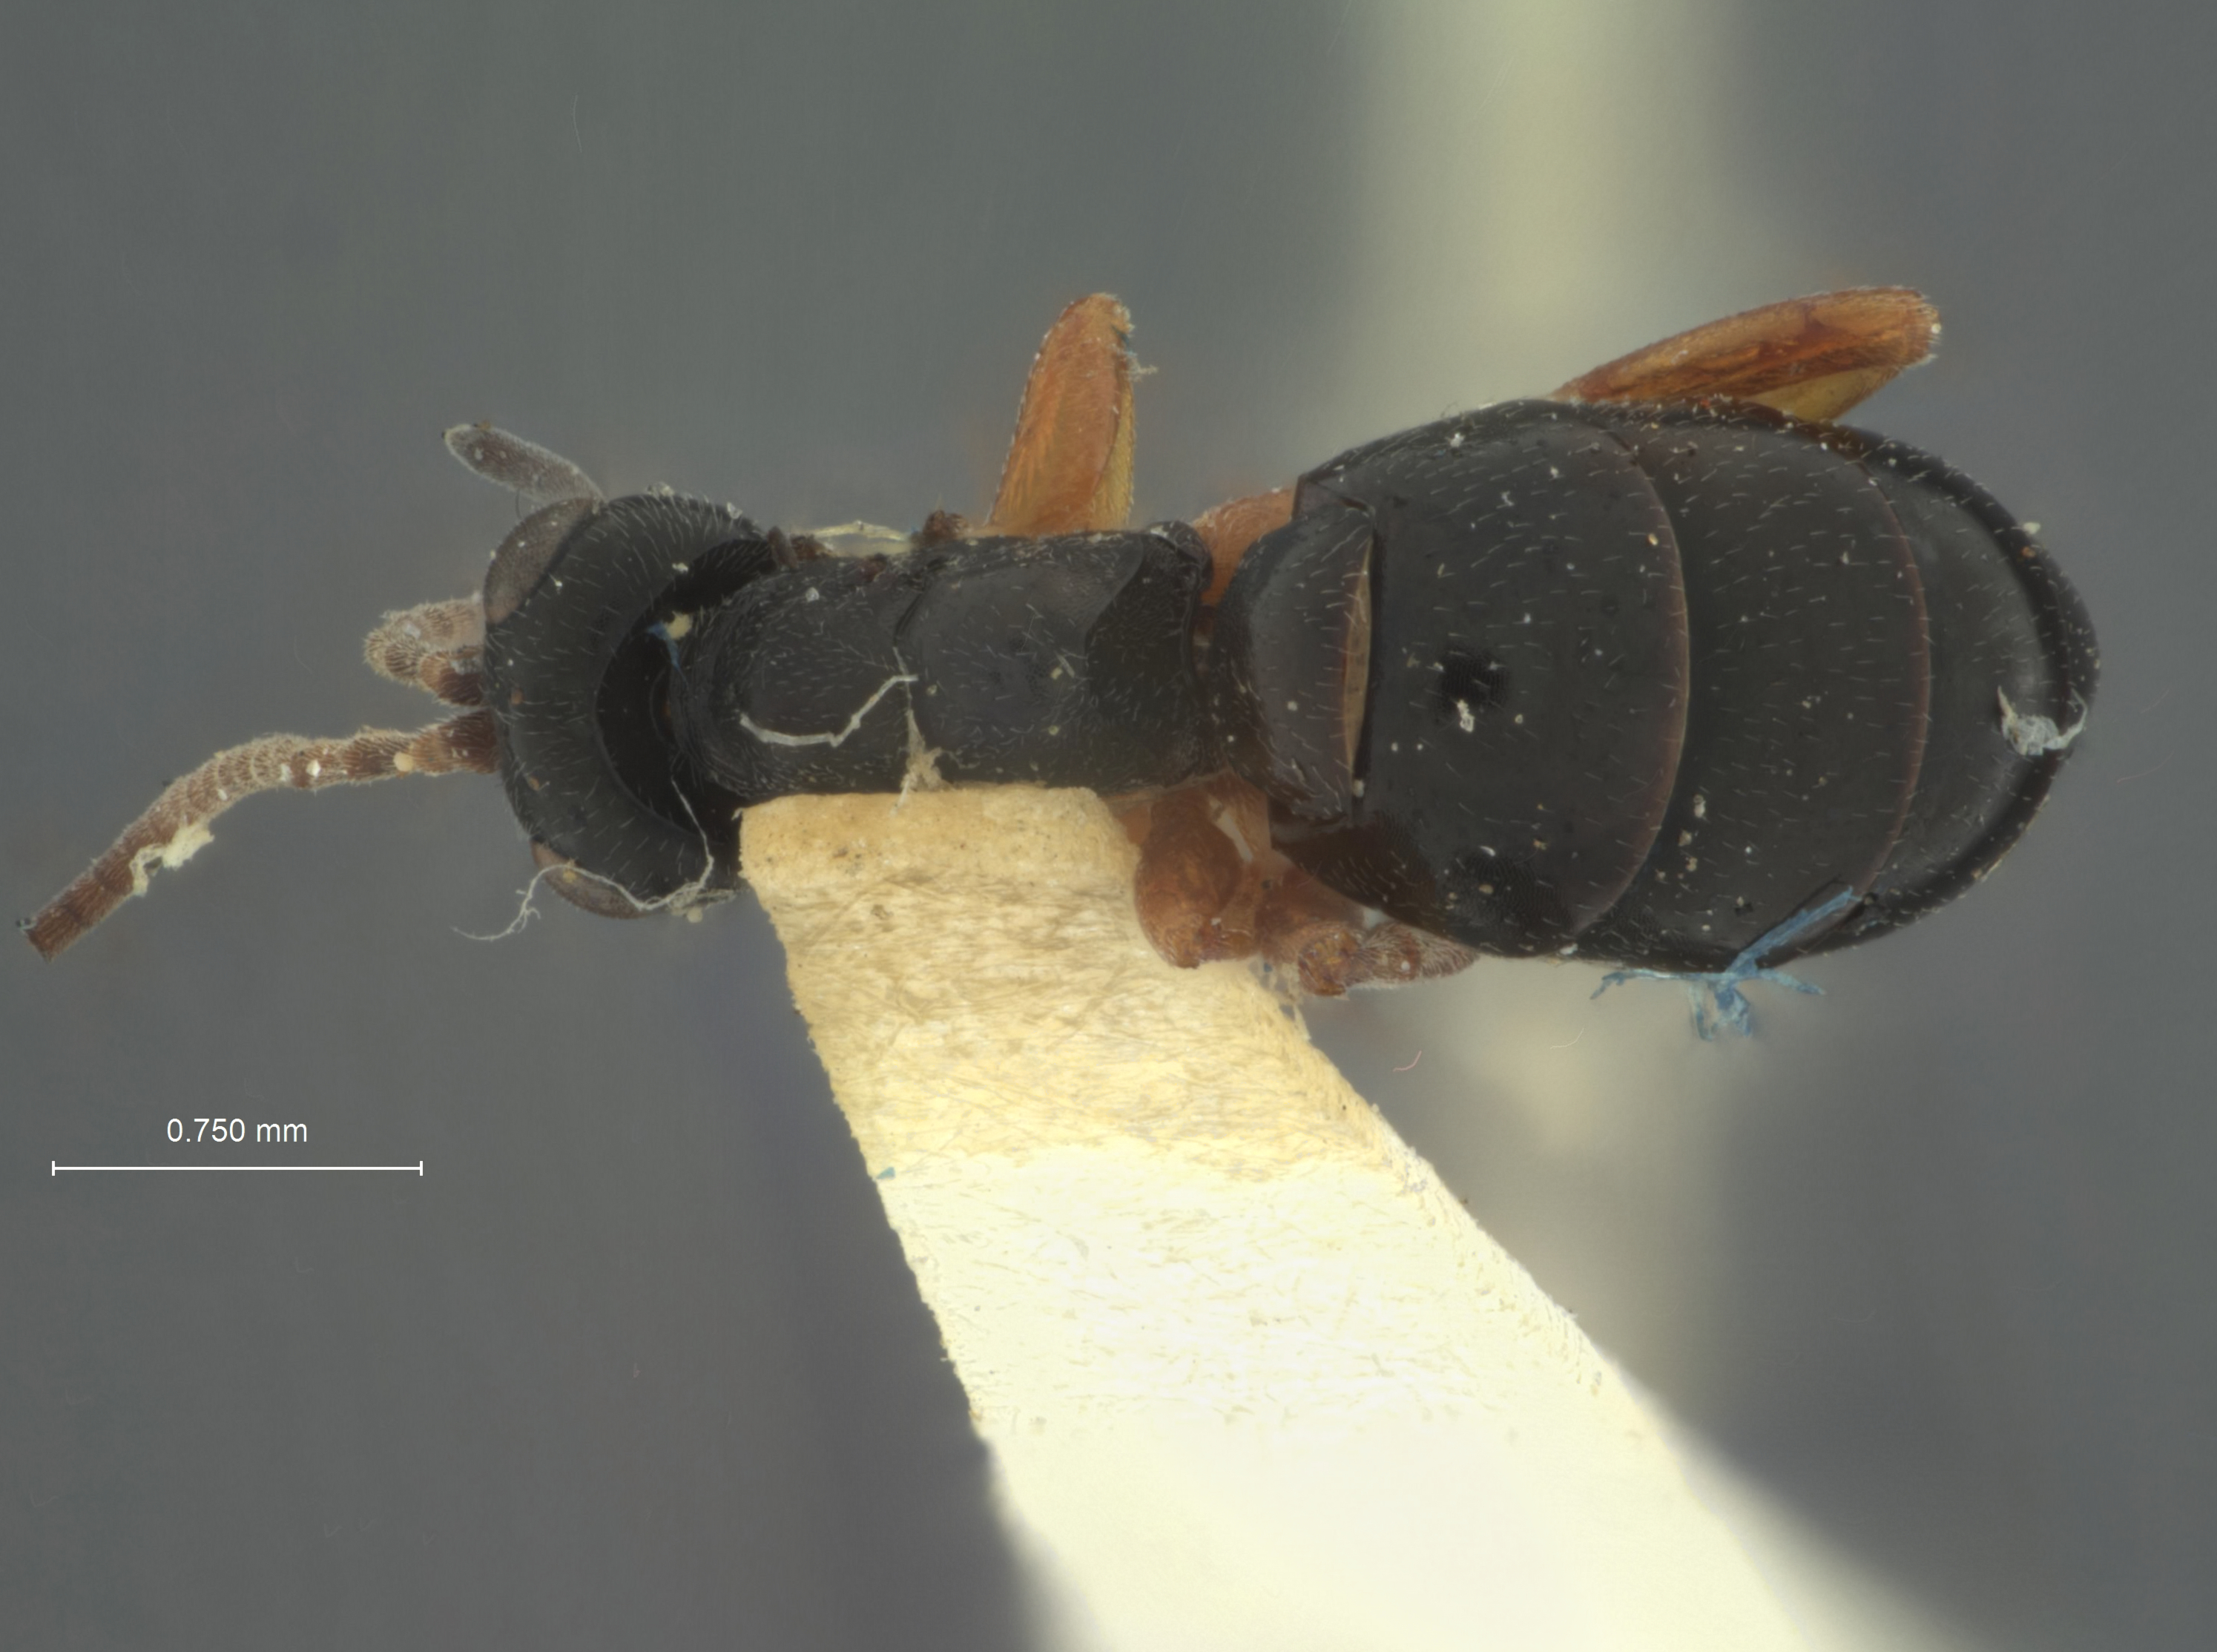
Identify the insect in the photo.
Pezomachus obesus
